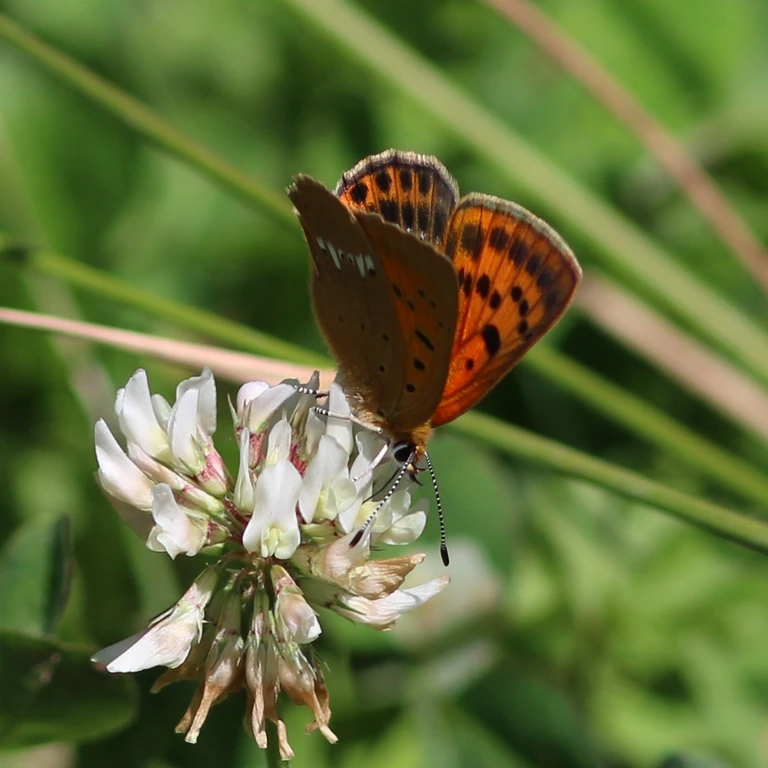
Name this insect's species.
Lycaena virgaureae
